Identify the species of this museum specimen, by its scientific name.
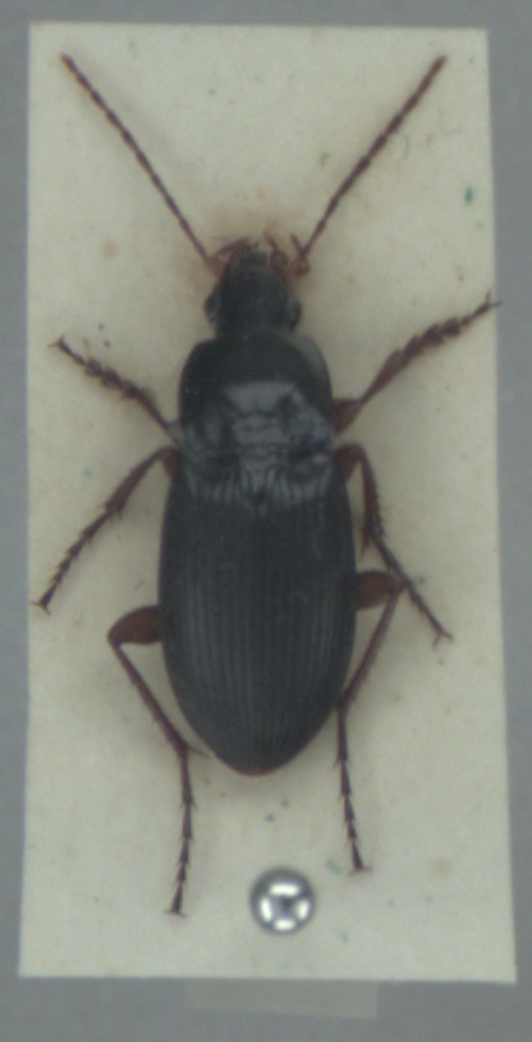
Calathus fuscipes
